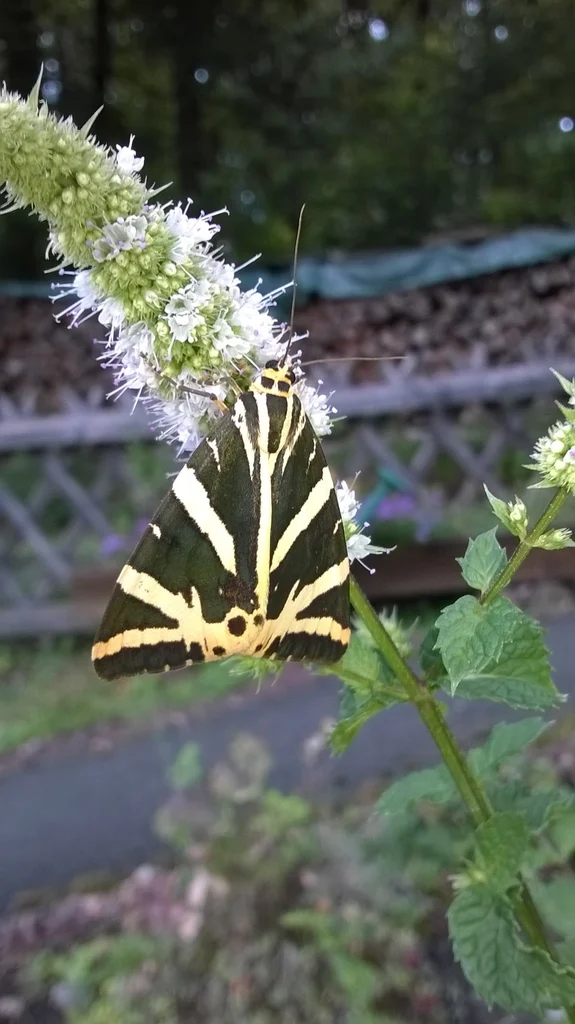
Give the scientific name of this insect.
Euplagia quadripunctaria
